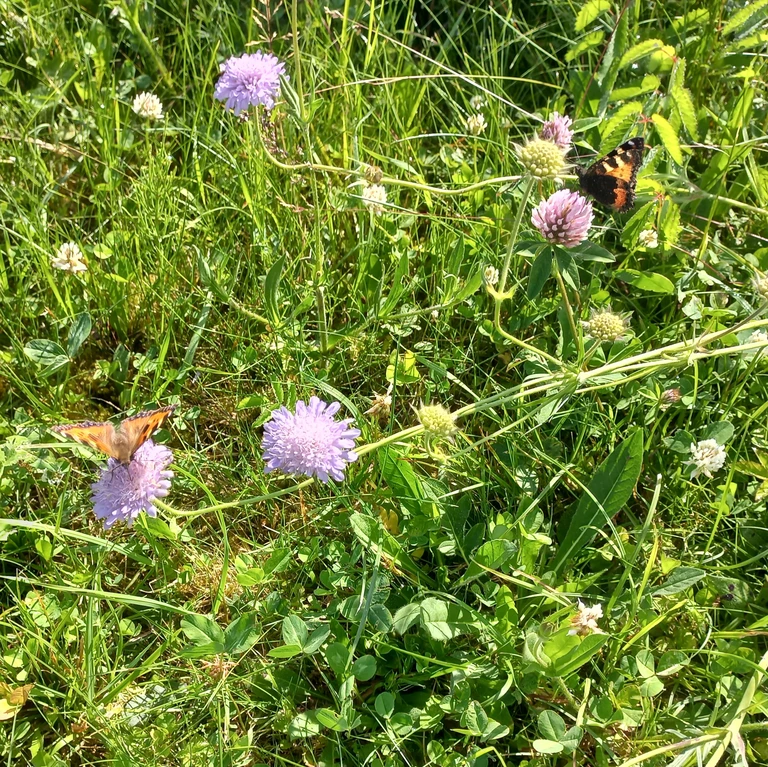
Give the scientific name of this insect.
Aglais urticae
